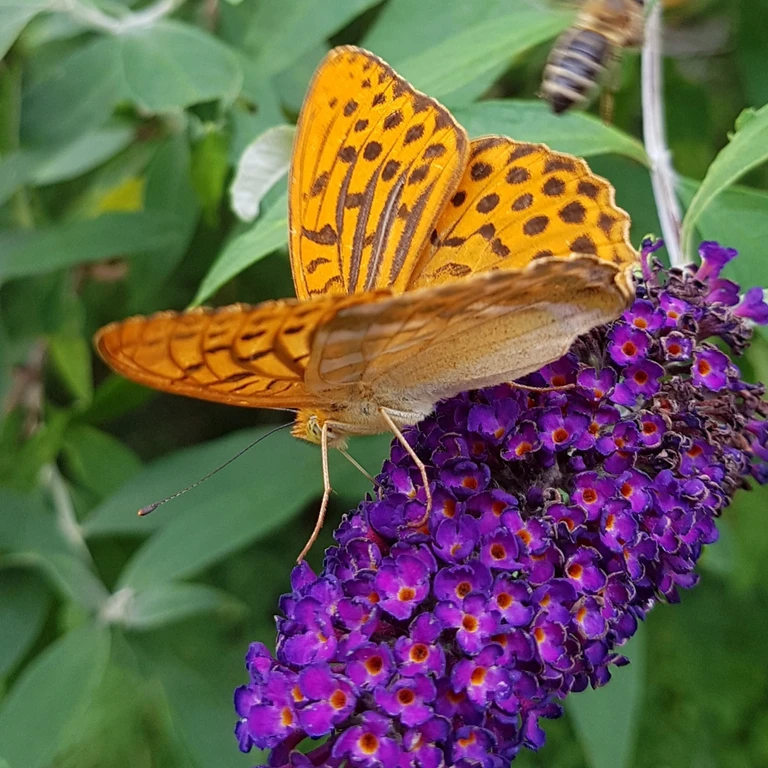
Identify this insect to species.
Argynnis paphia
